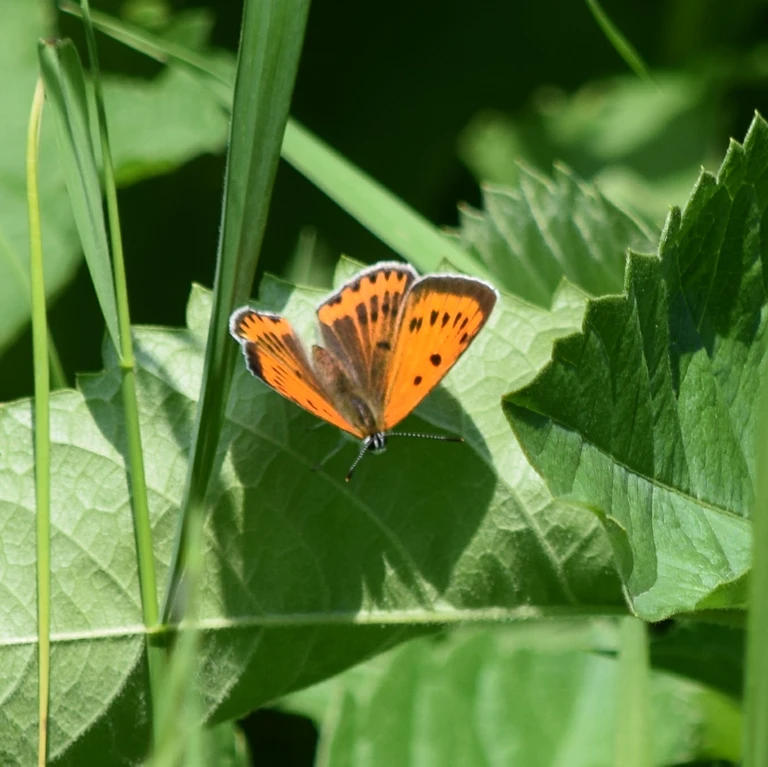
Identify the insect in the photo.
Lycaena dispar
